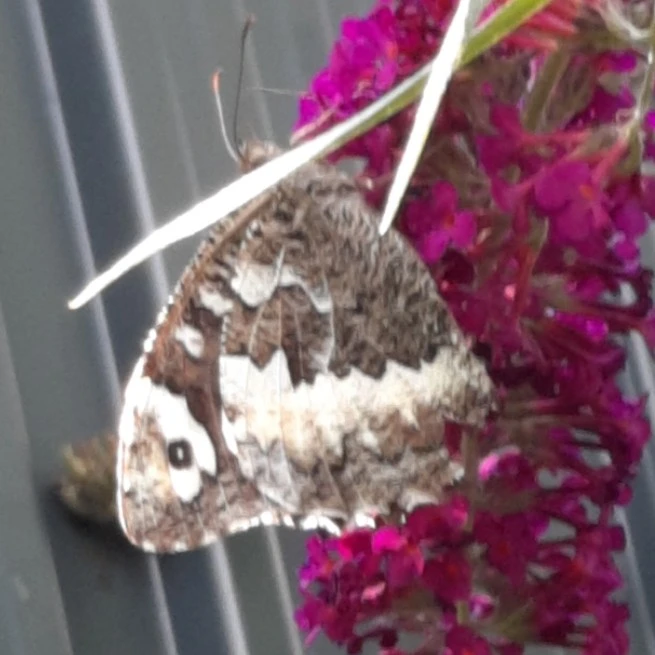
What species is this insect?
Brintesia circe
